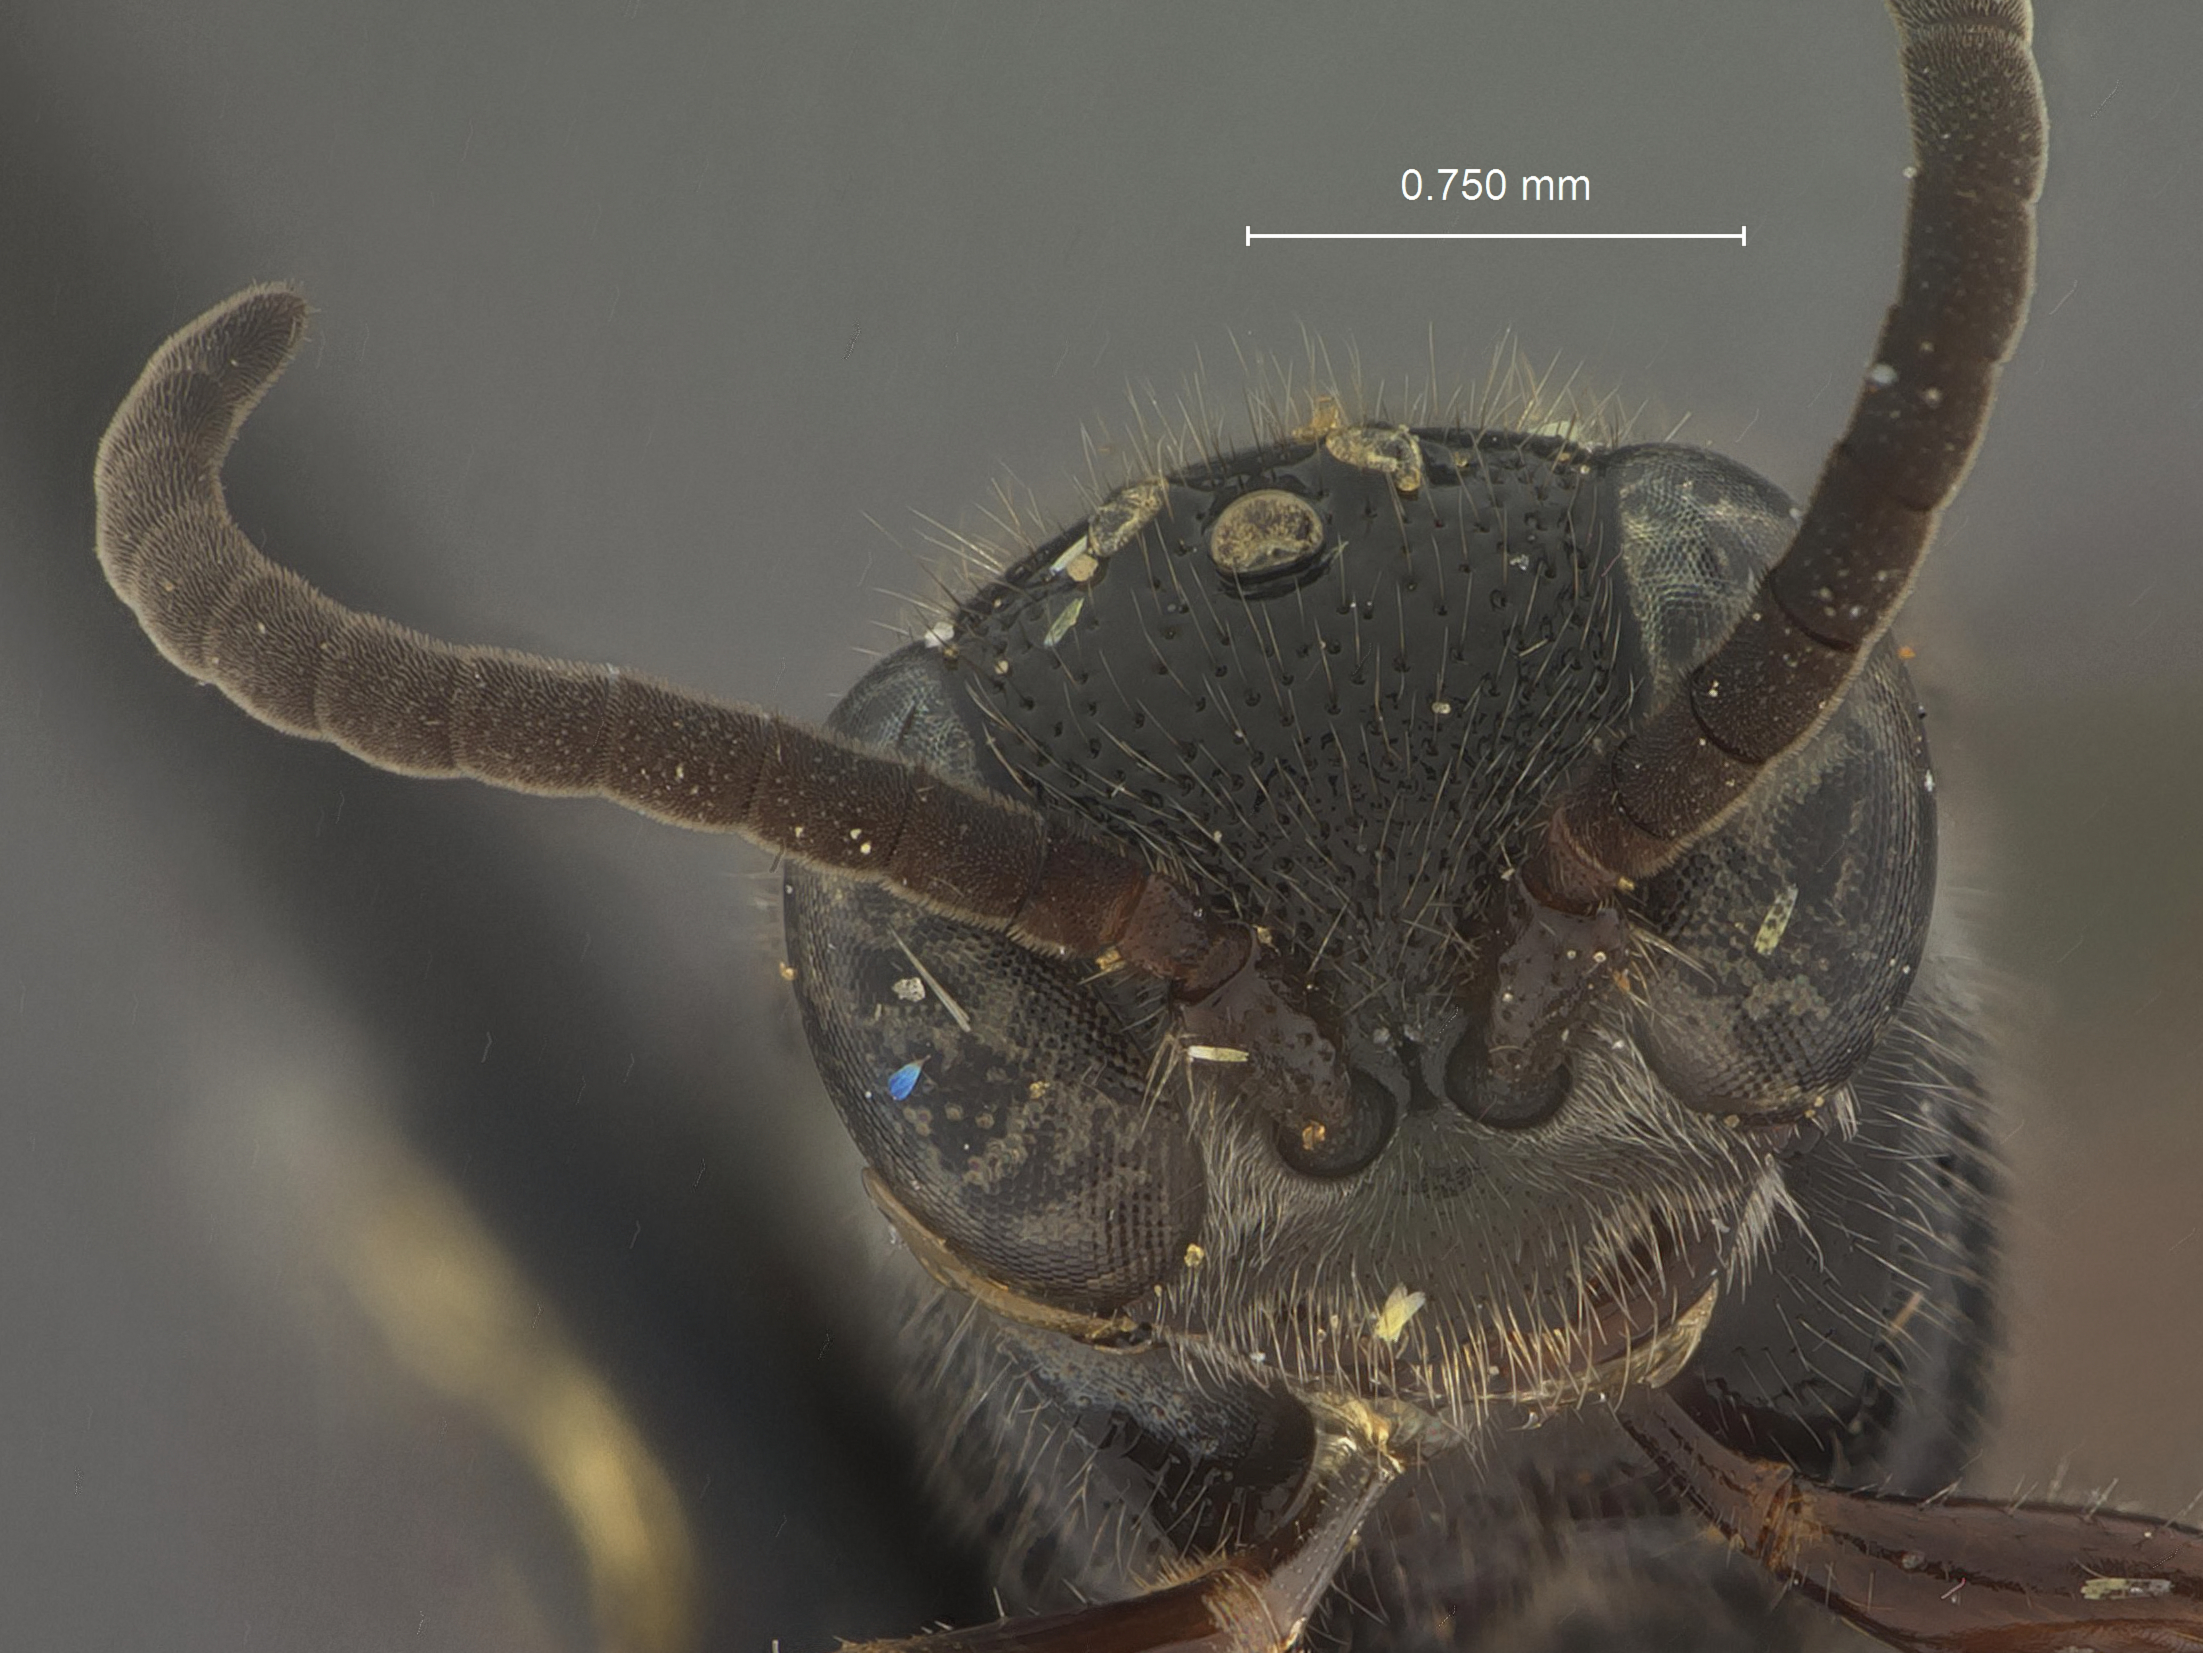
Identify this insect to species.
Tiphia dominicae
